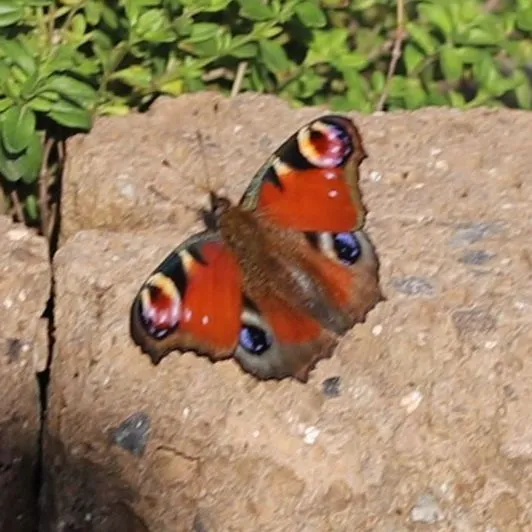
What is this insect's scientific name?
Aglais io
